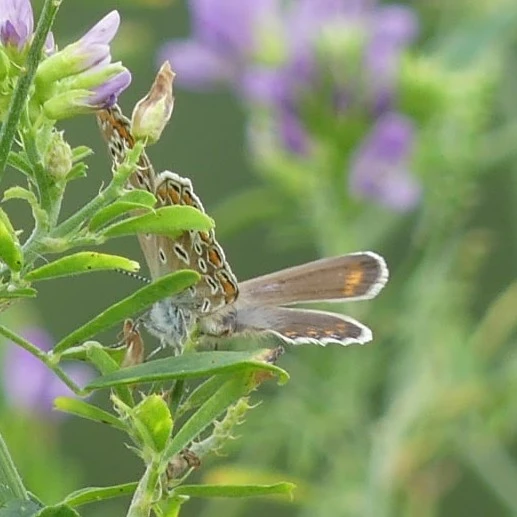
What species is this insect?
Polyommatus icarus
